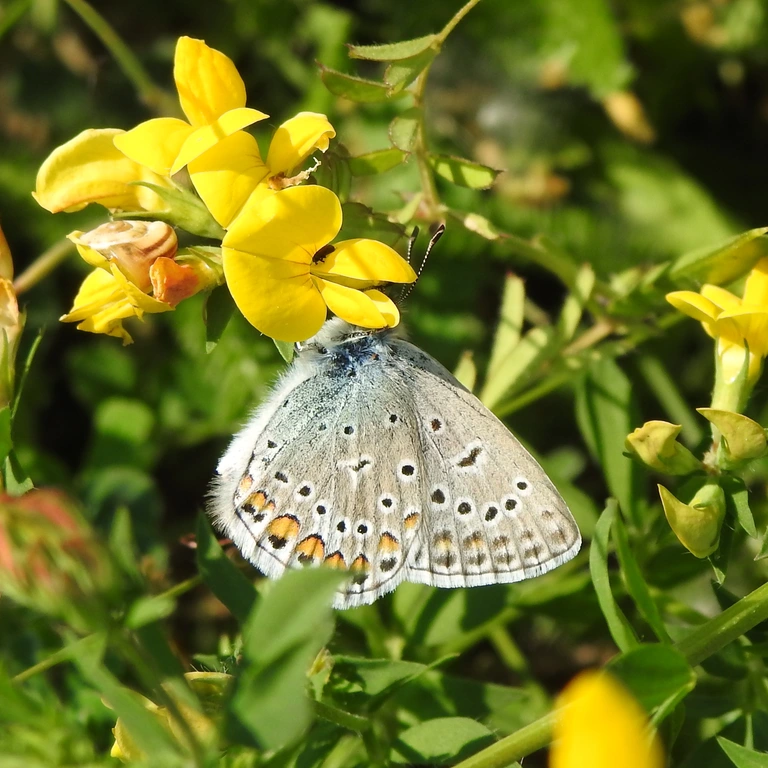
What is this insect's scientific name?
Polyommatus icarus
